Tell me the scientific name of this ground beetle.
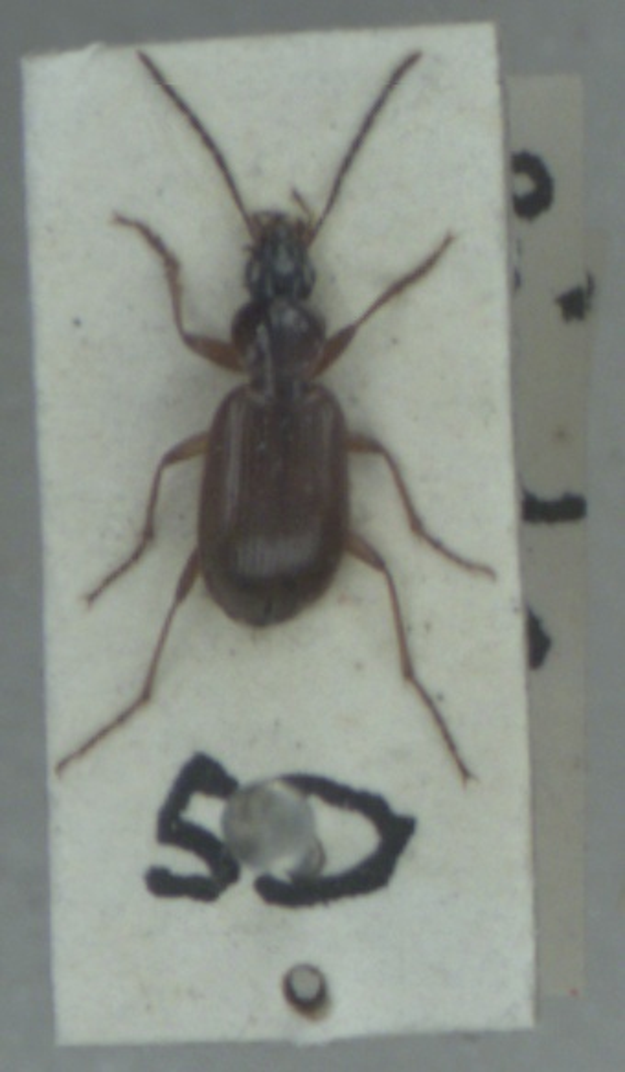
Agonum thoreyi
